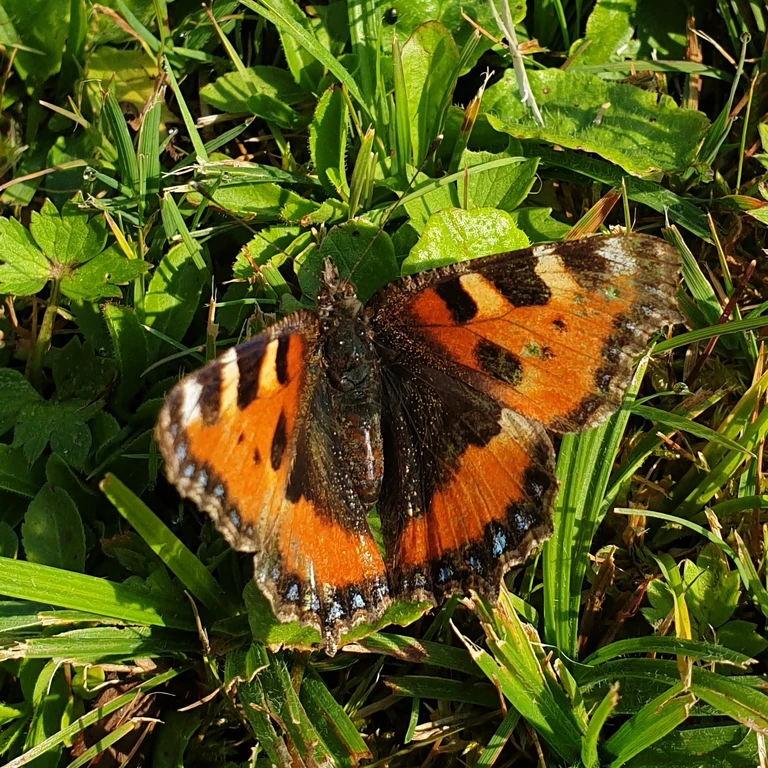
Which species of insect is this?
Aglais urticae
